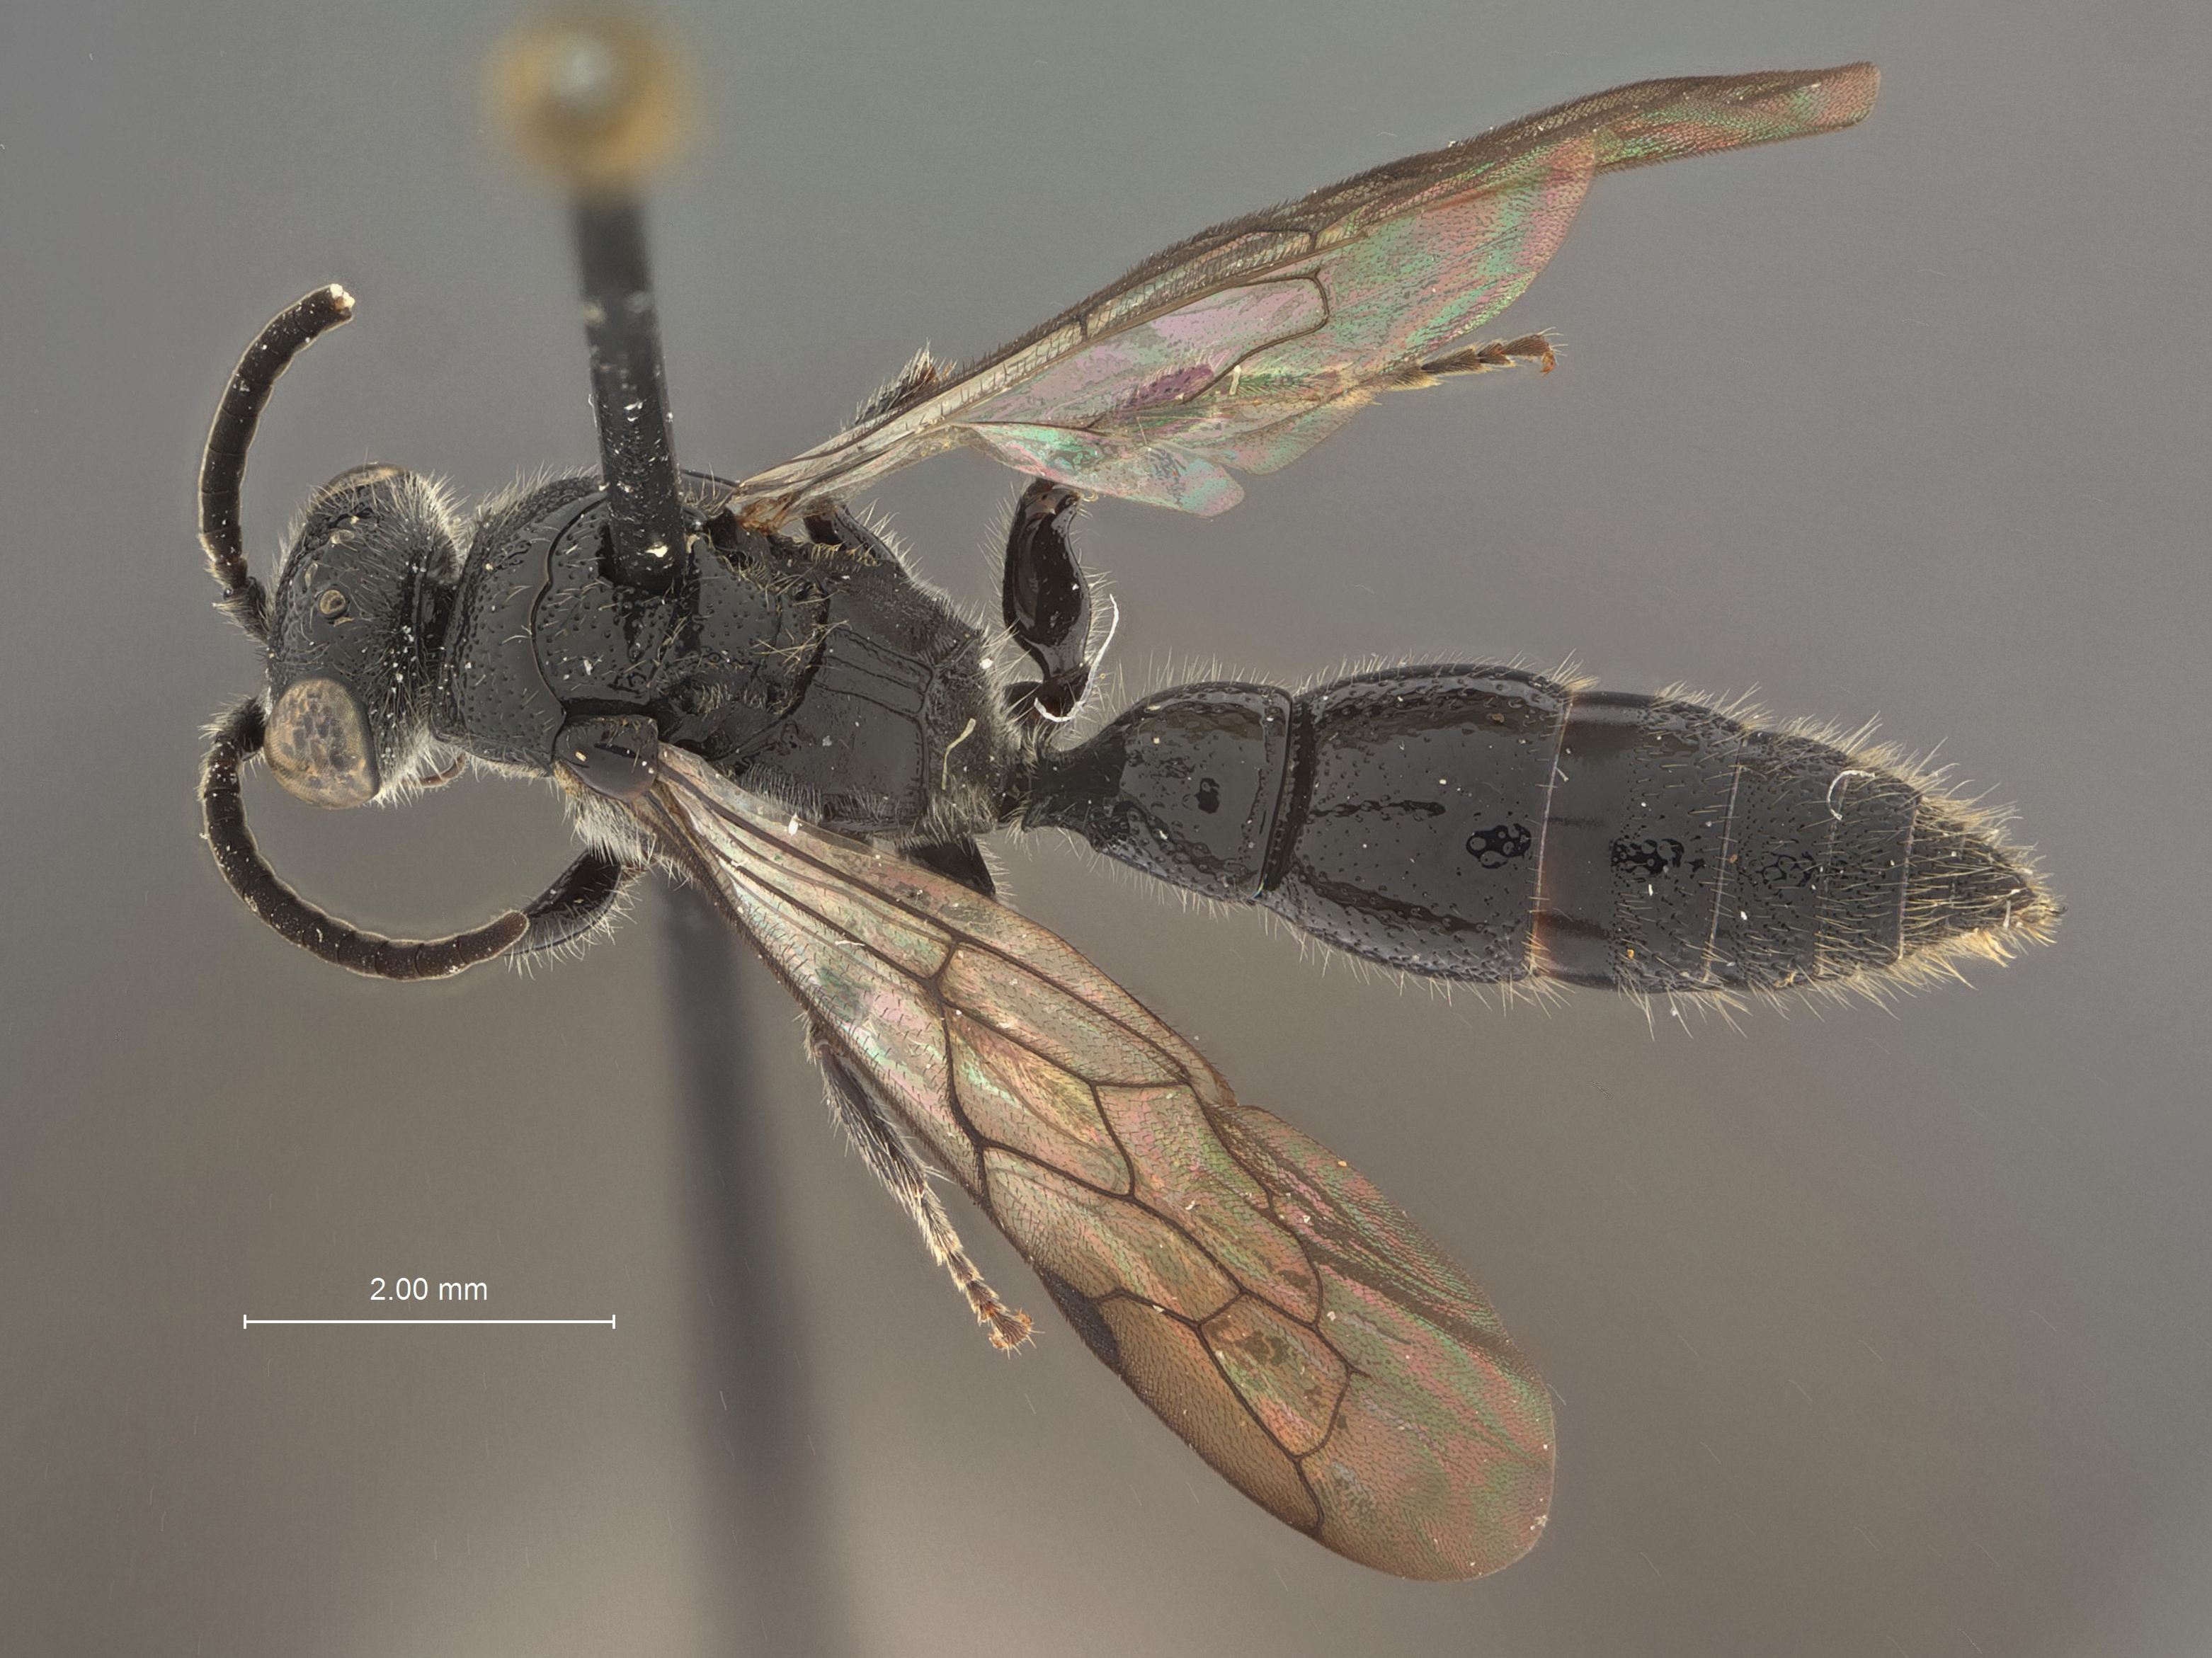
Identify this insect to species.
Tiphia cuzcoa
